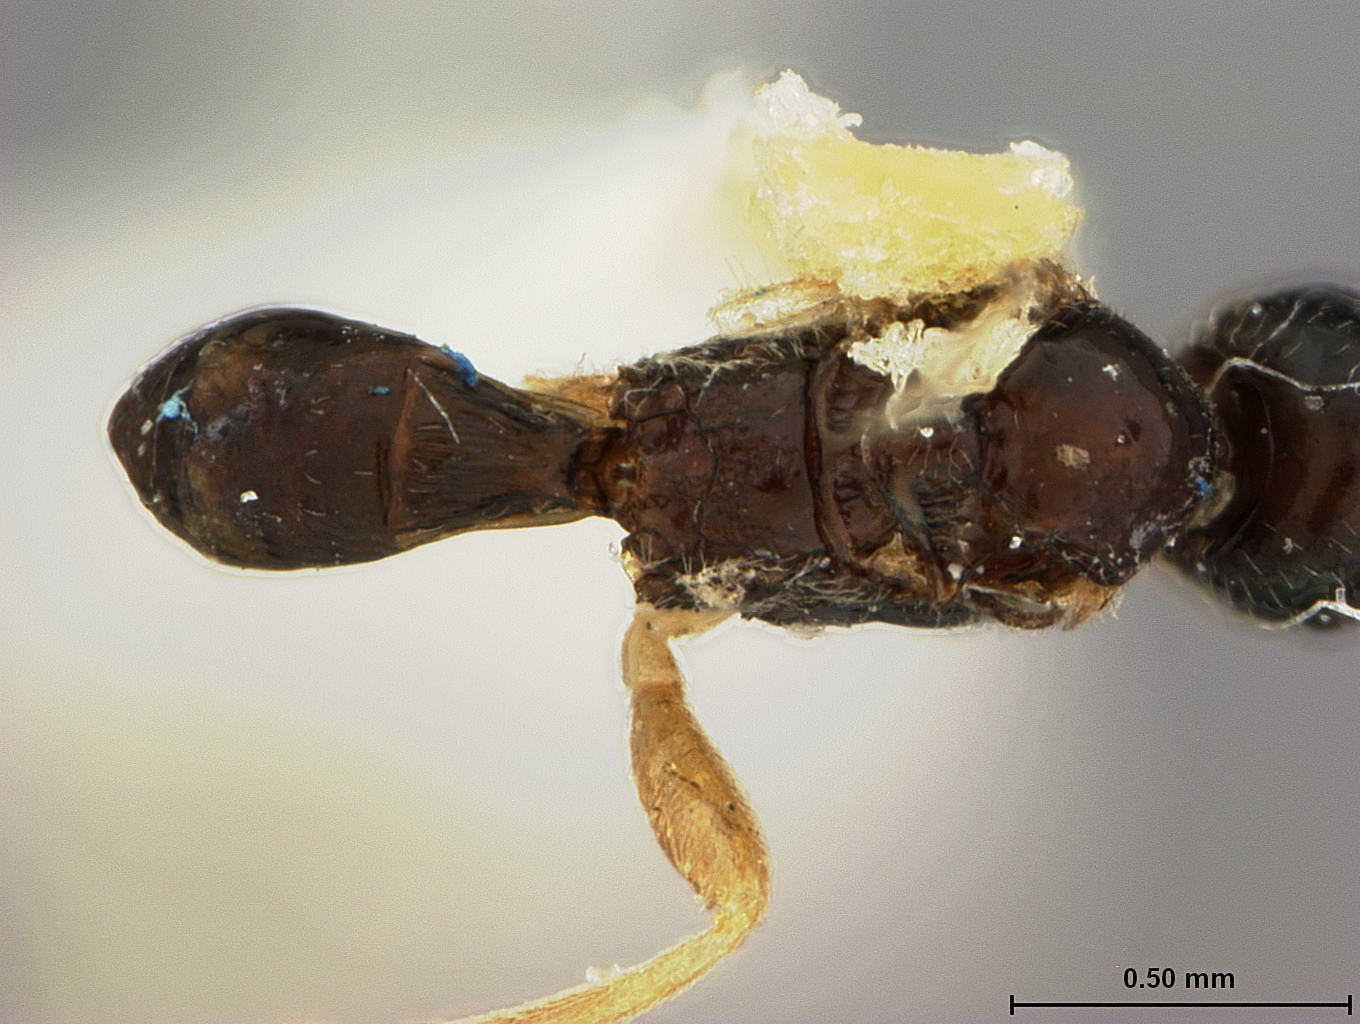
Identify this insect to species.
Euphoridea claripennis
